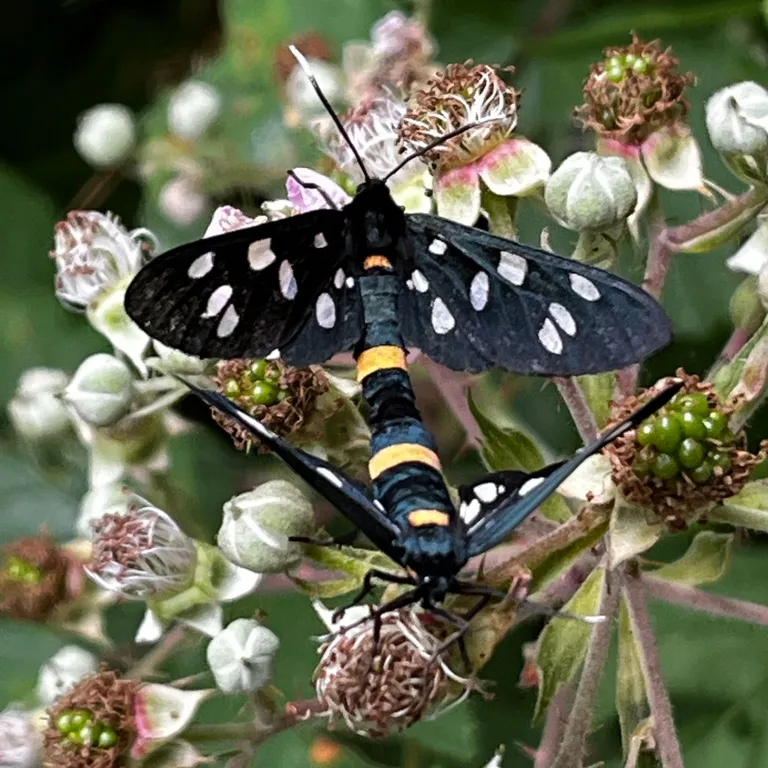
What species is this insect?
Amata phegea
